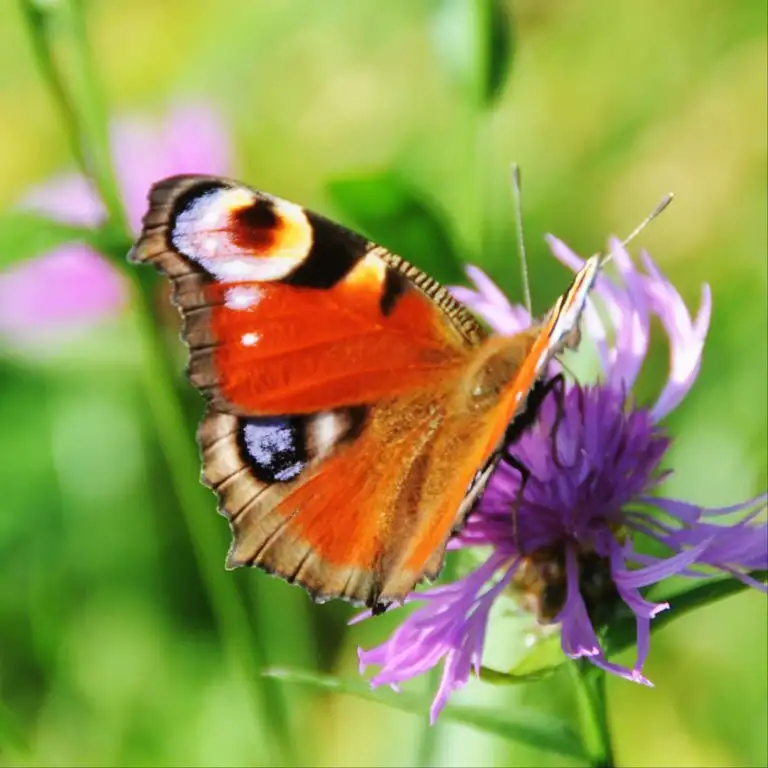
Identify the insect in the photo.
Aglais io
